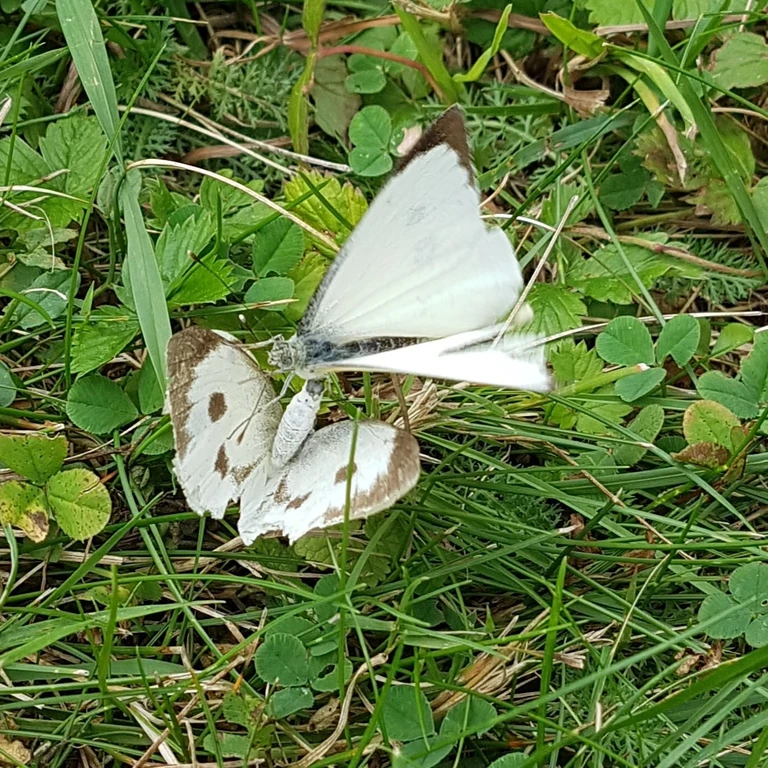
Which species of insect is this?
Pieris brassicae
